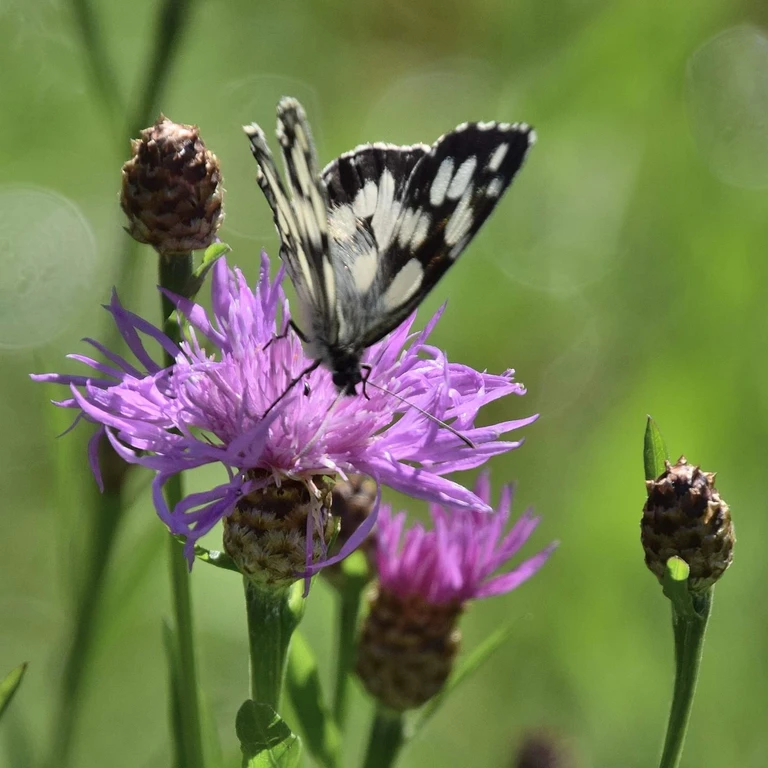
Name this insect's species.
Melanargia galathea
